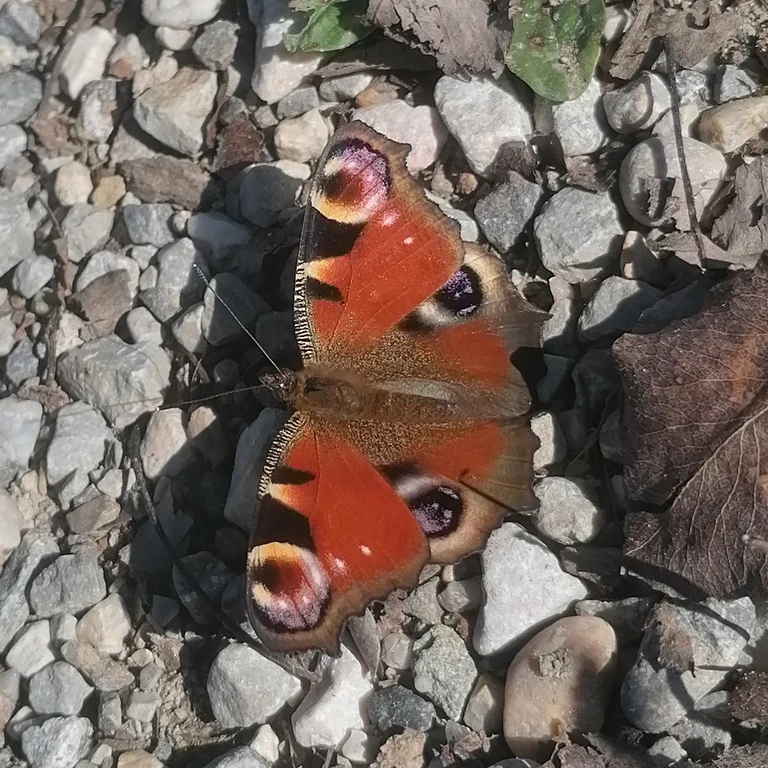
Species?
Aglais io
